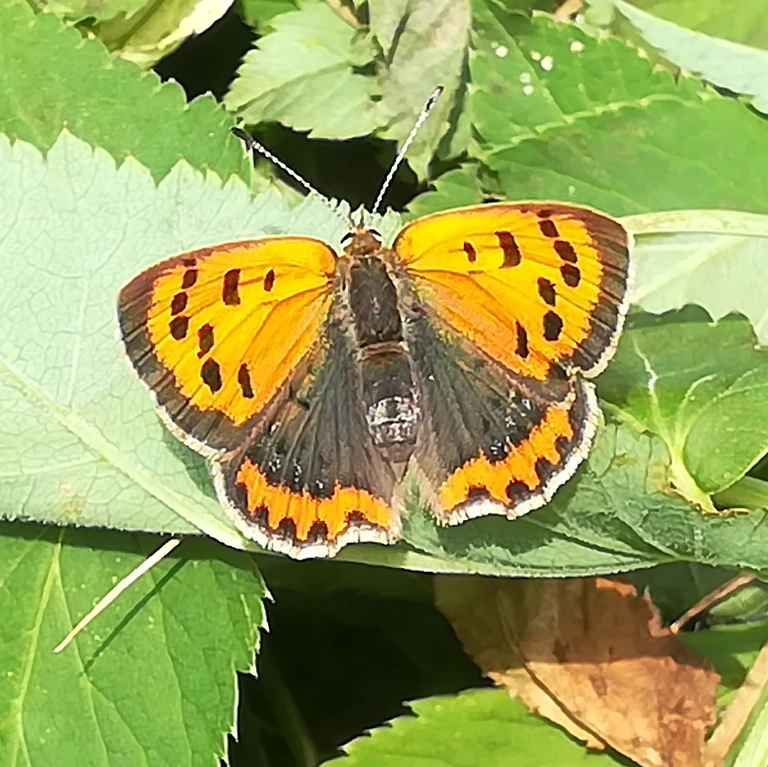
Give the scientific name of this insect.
Lycaena phlaeas
